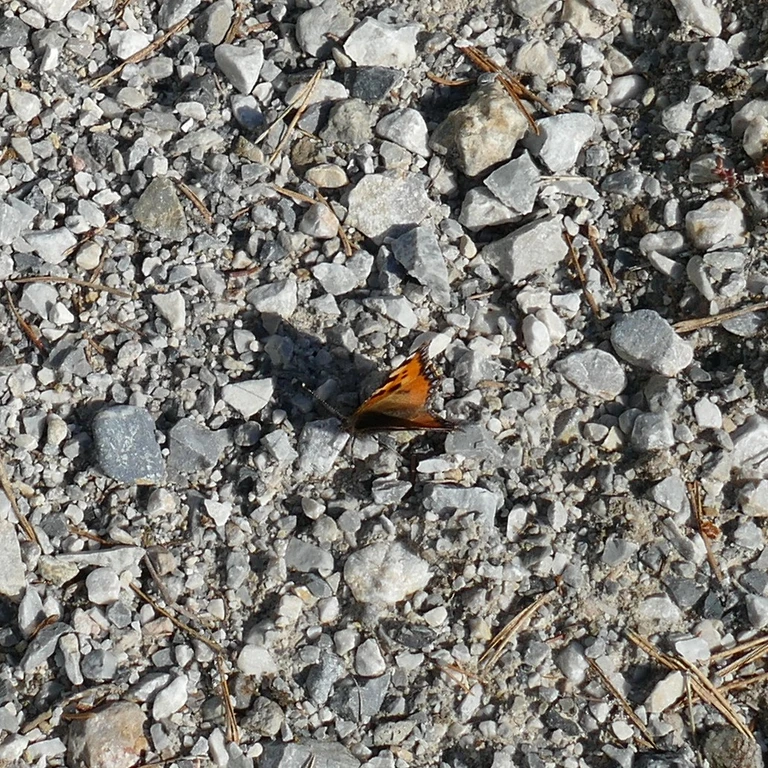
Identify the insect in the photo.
Aglais urticae
